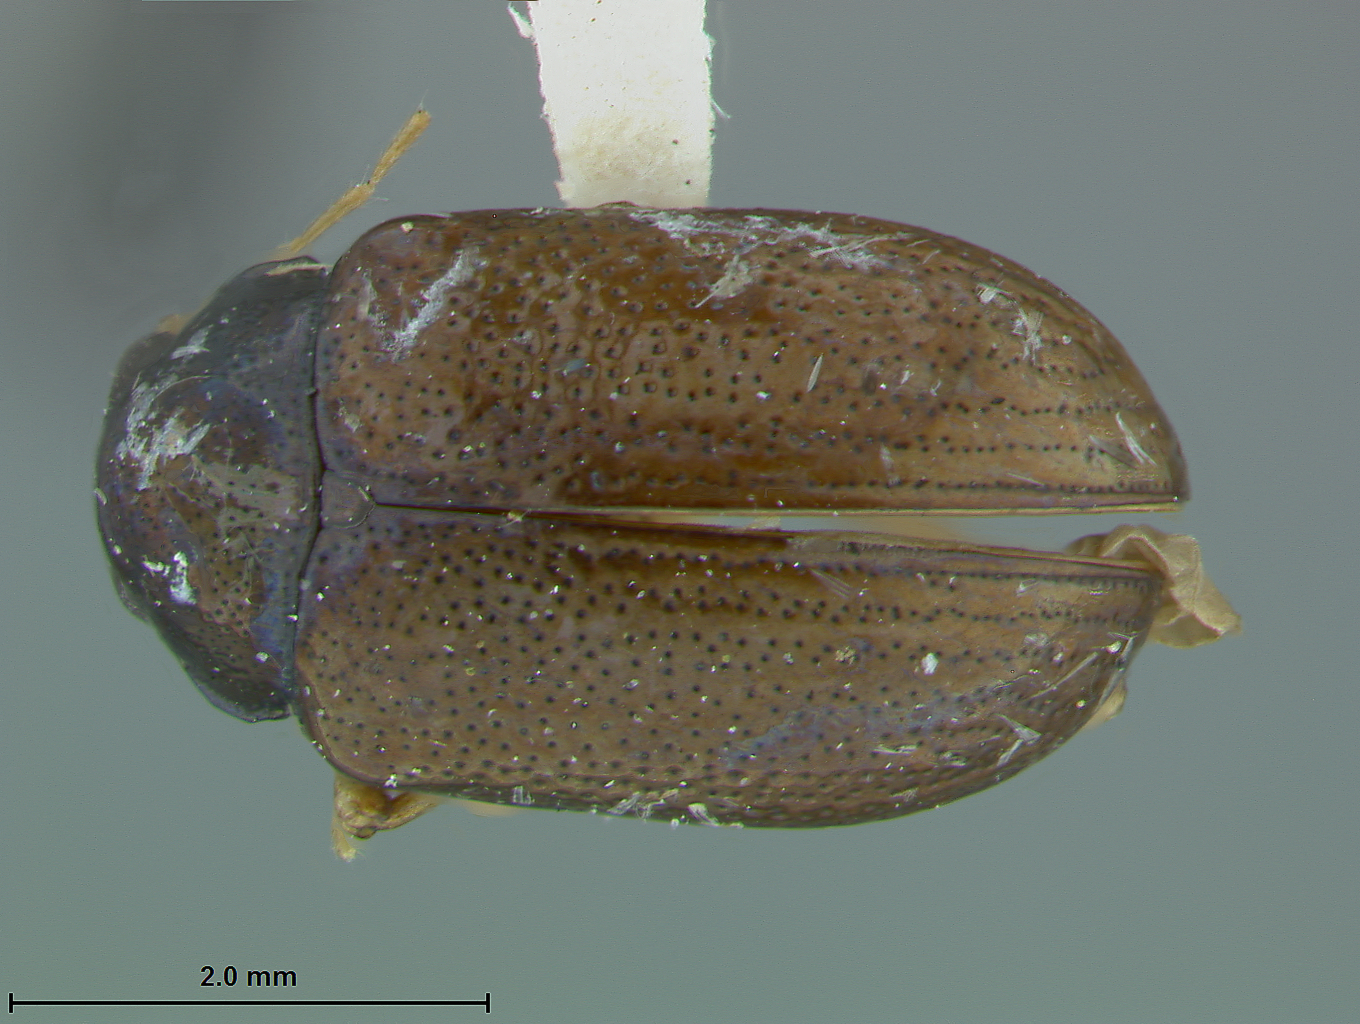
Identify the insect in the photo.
Colaspis praetexta
